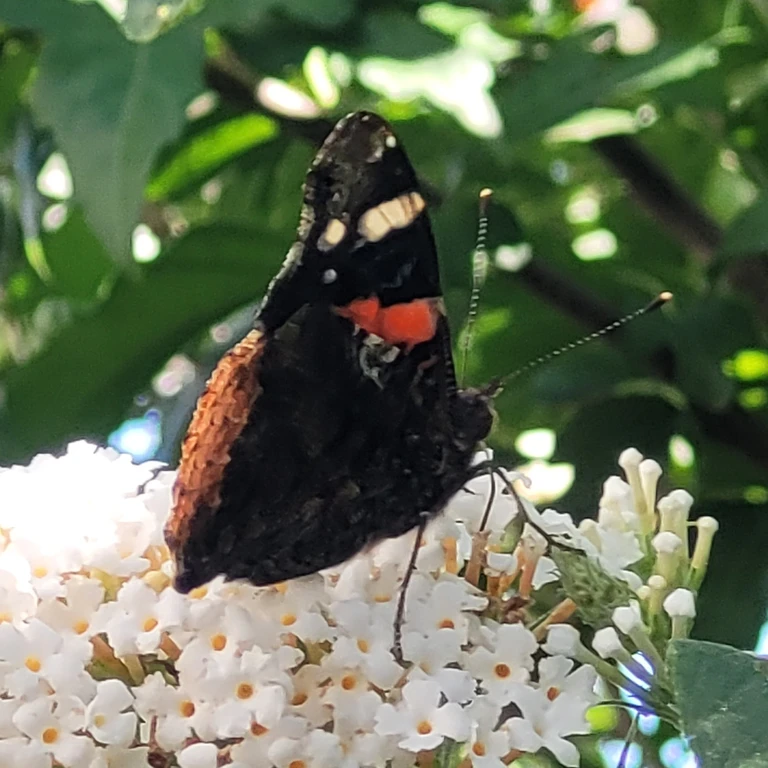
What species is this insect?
Vanessa atalanta
